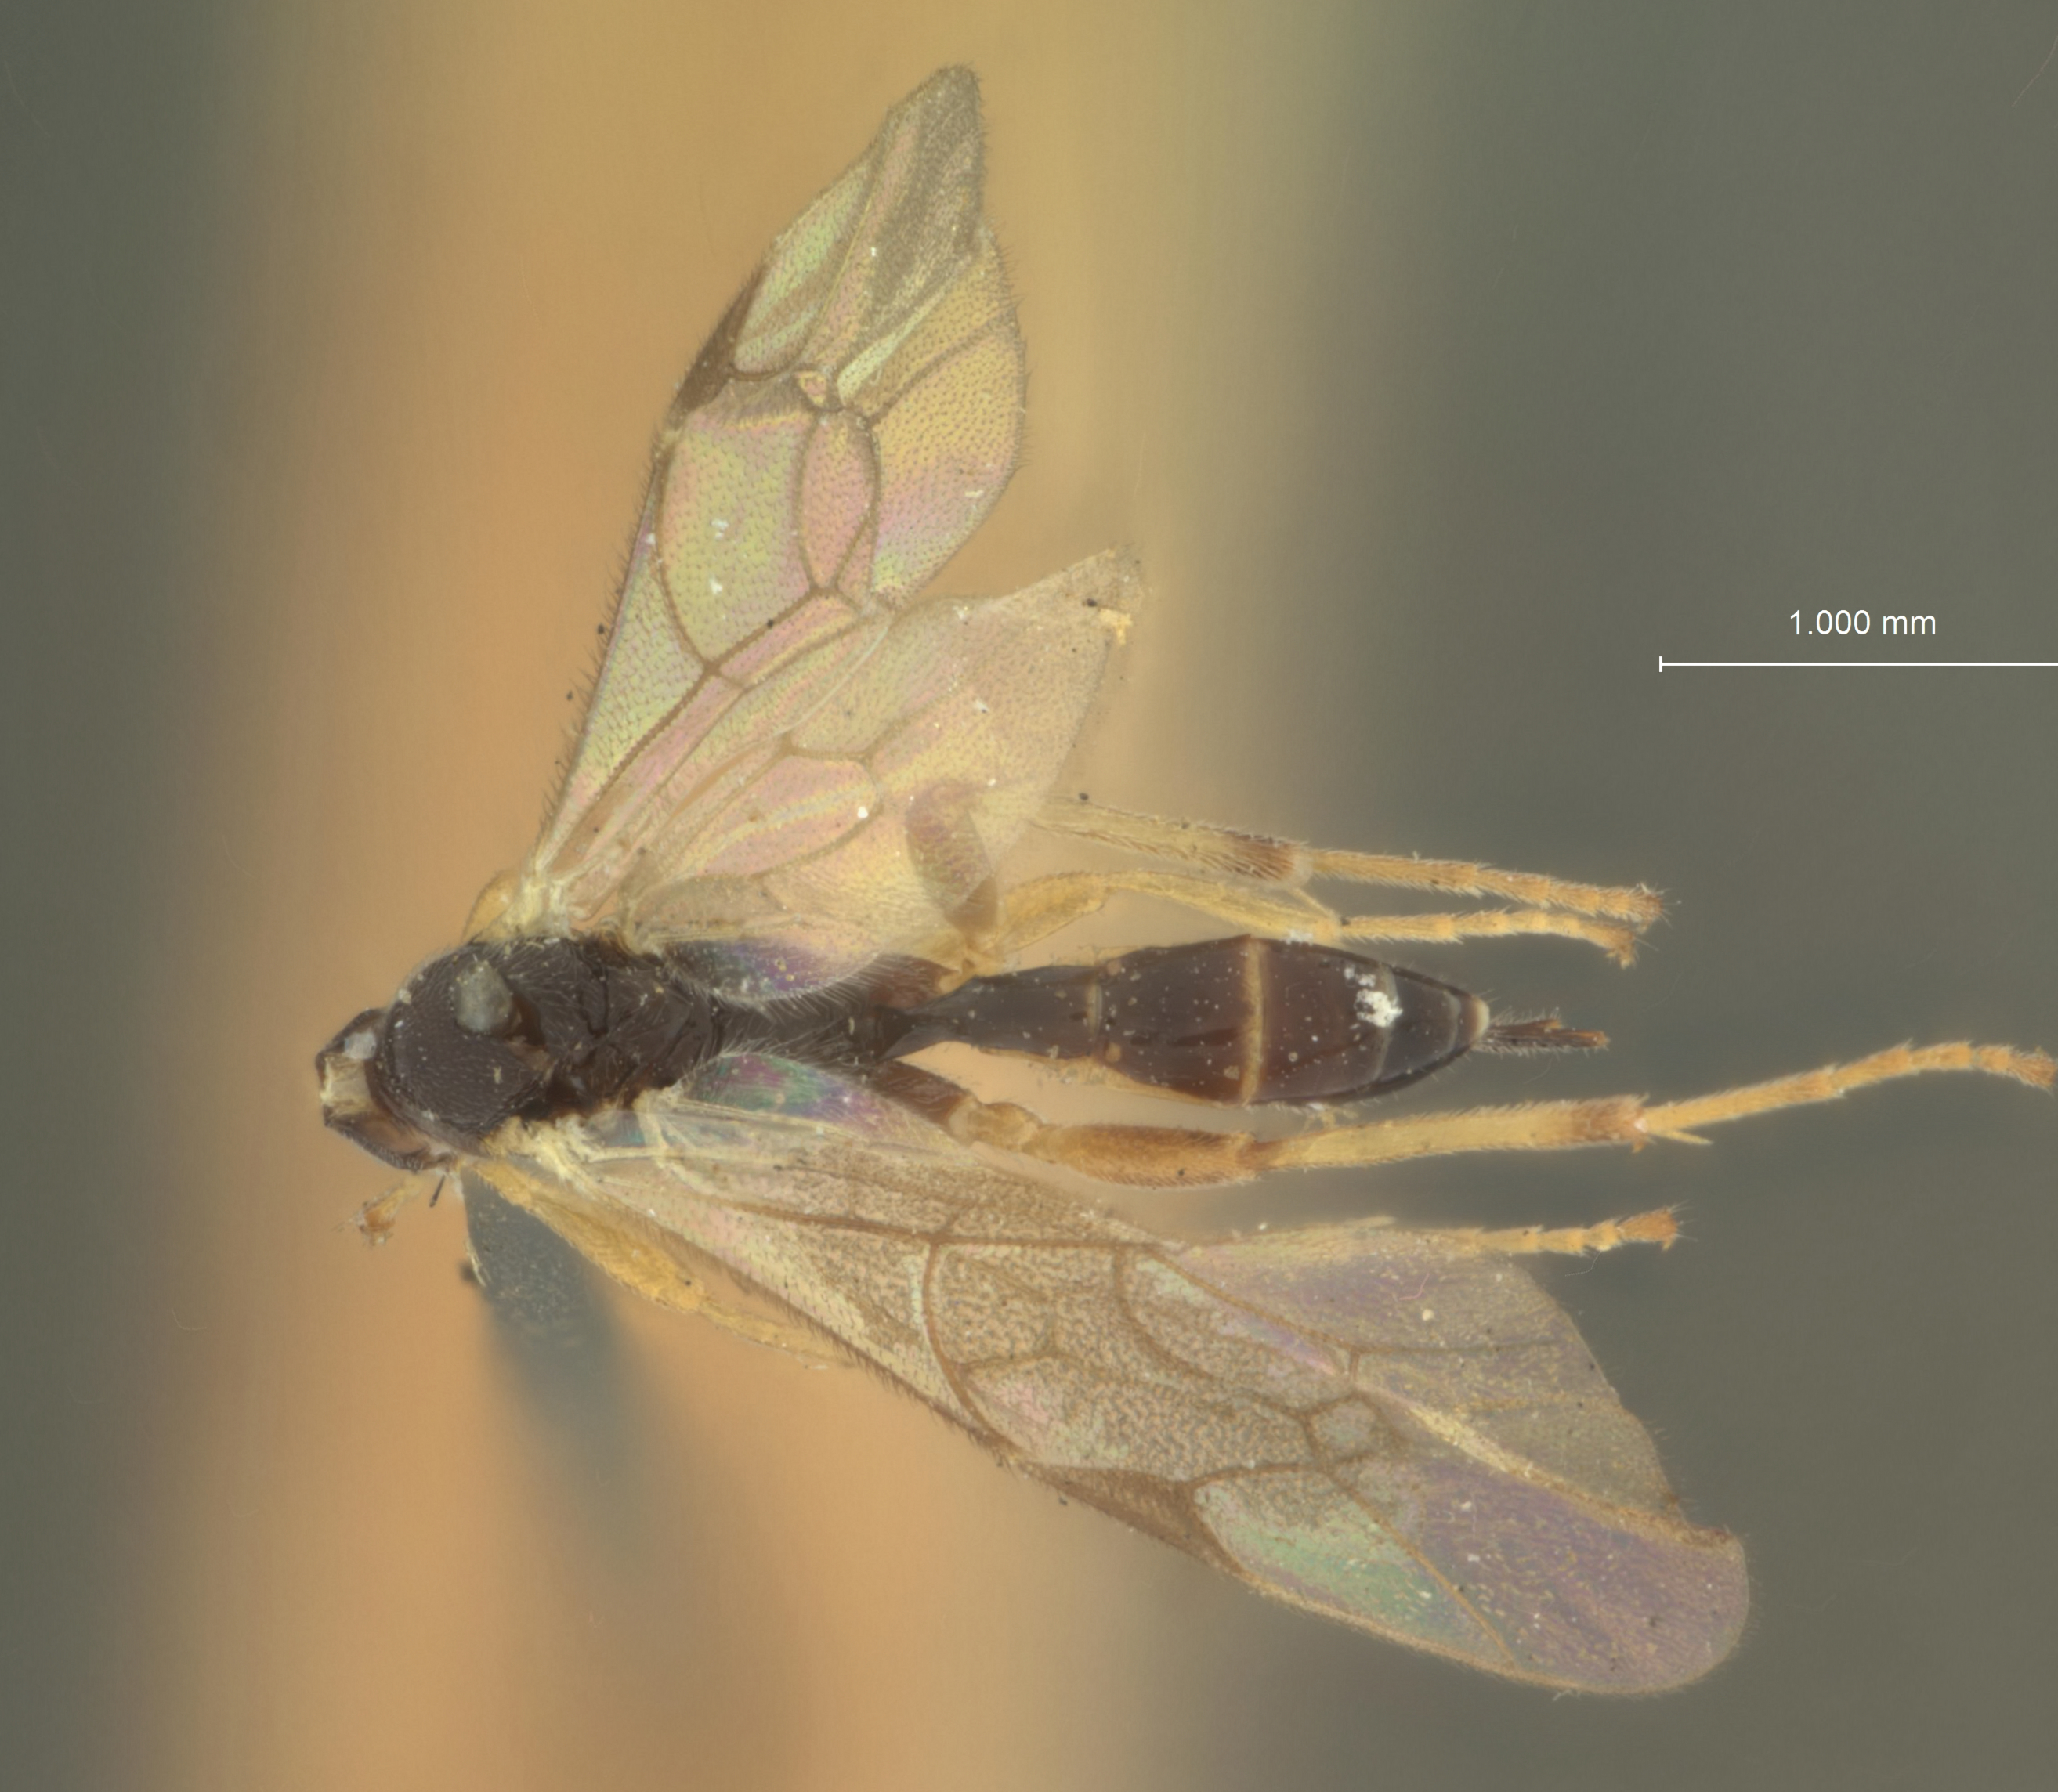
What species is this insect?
Mesochorus kincaidii
